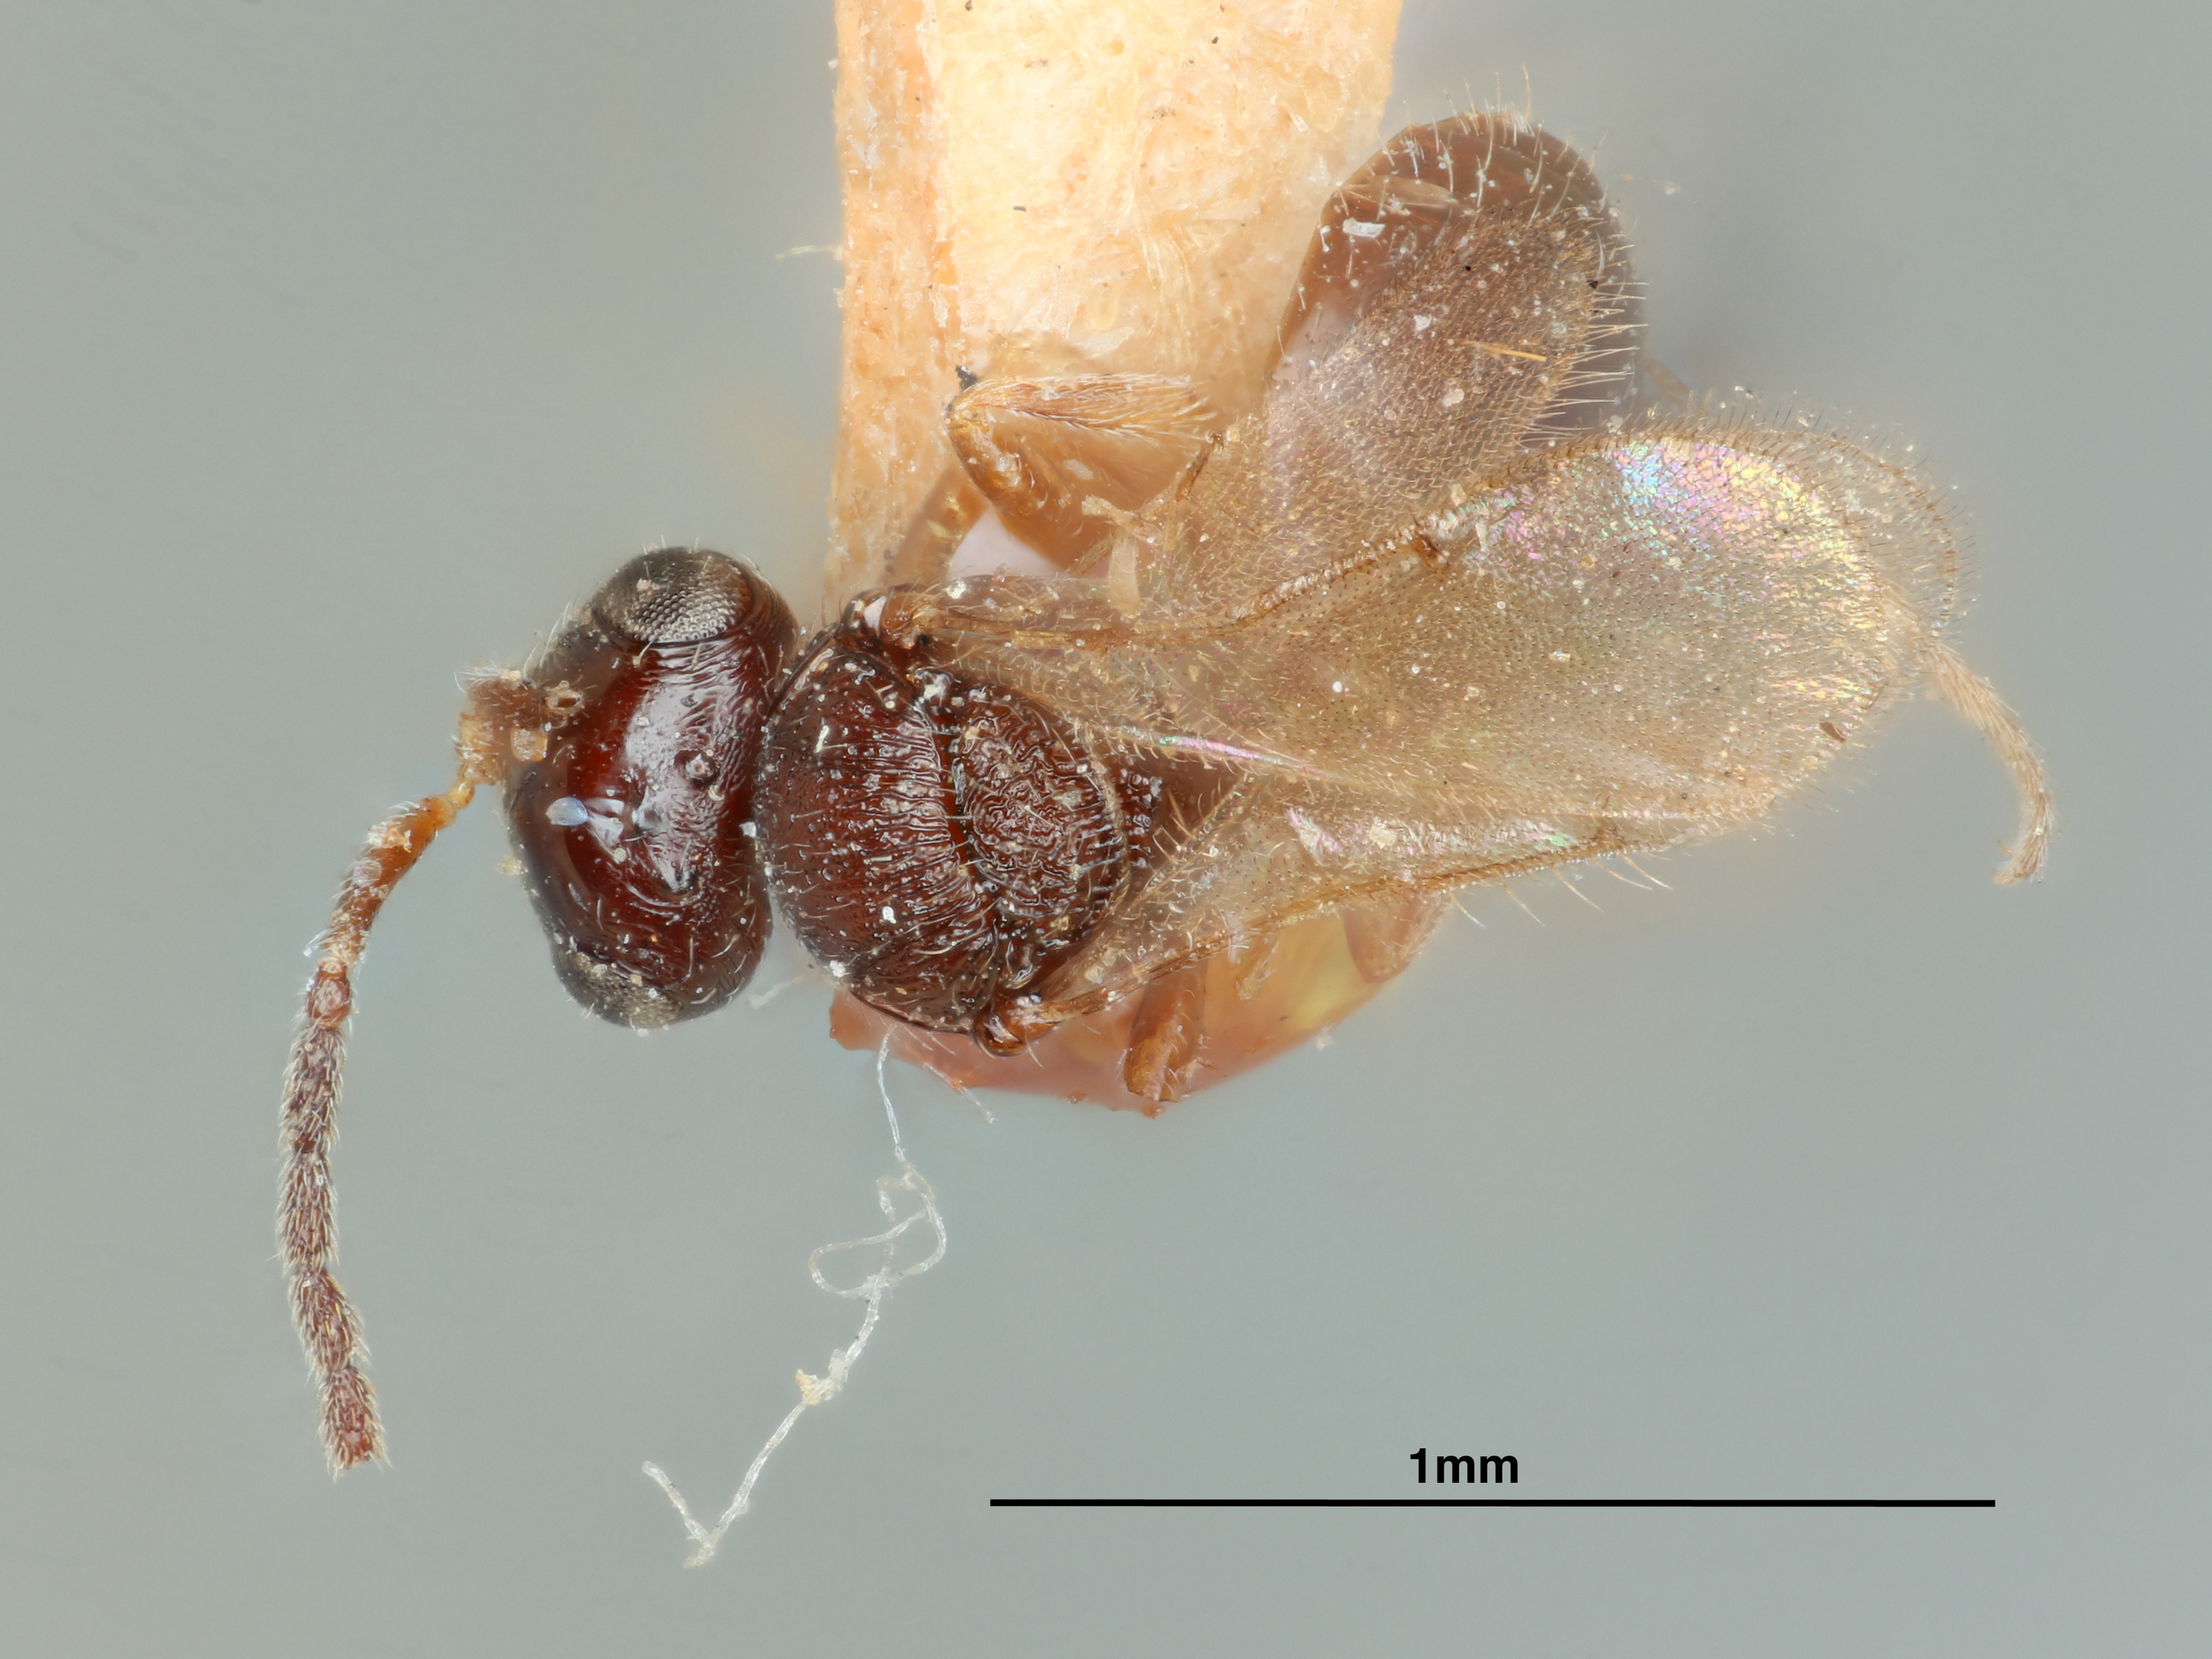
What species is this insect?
Prosacantha striativentris
